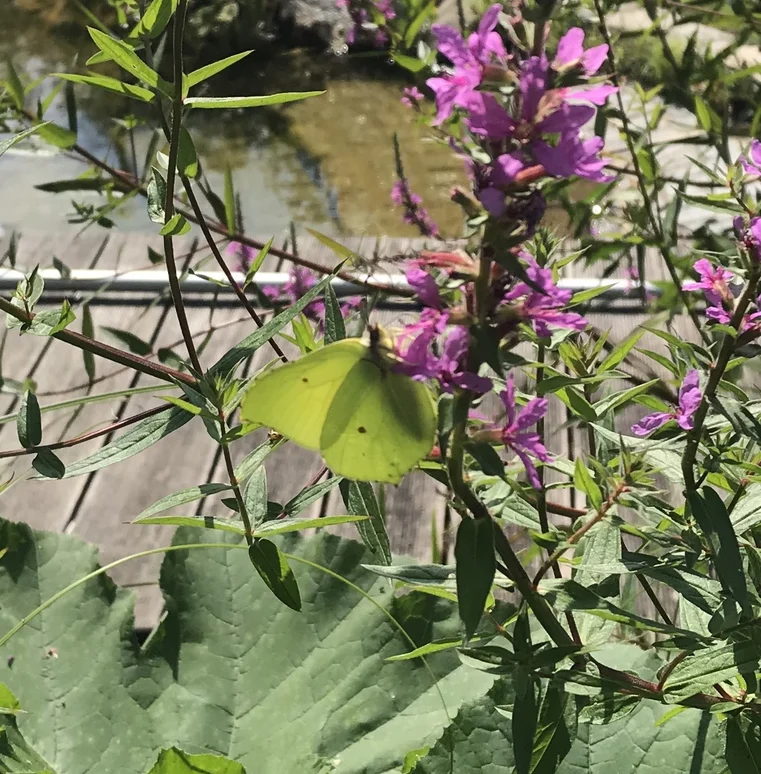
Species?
Gonepteryx rhamni
